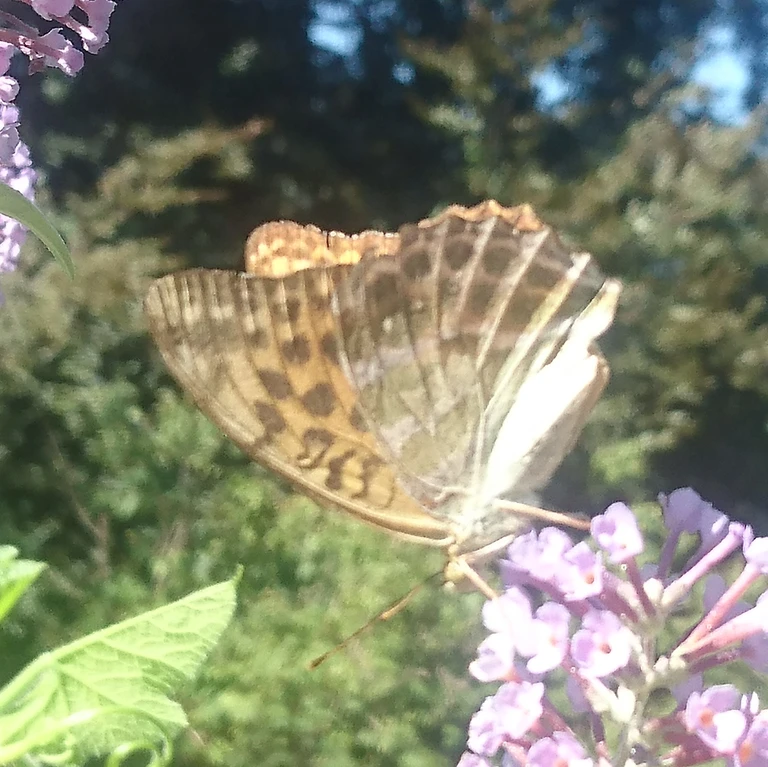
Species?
Argynnis paphia
